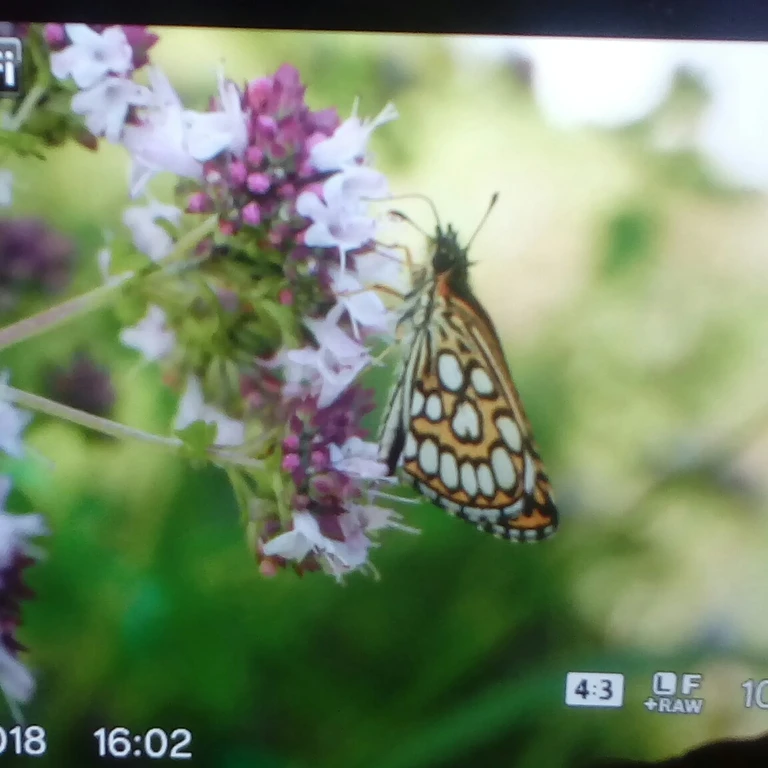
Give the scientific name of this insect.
Heteropterus morpheus
